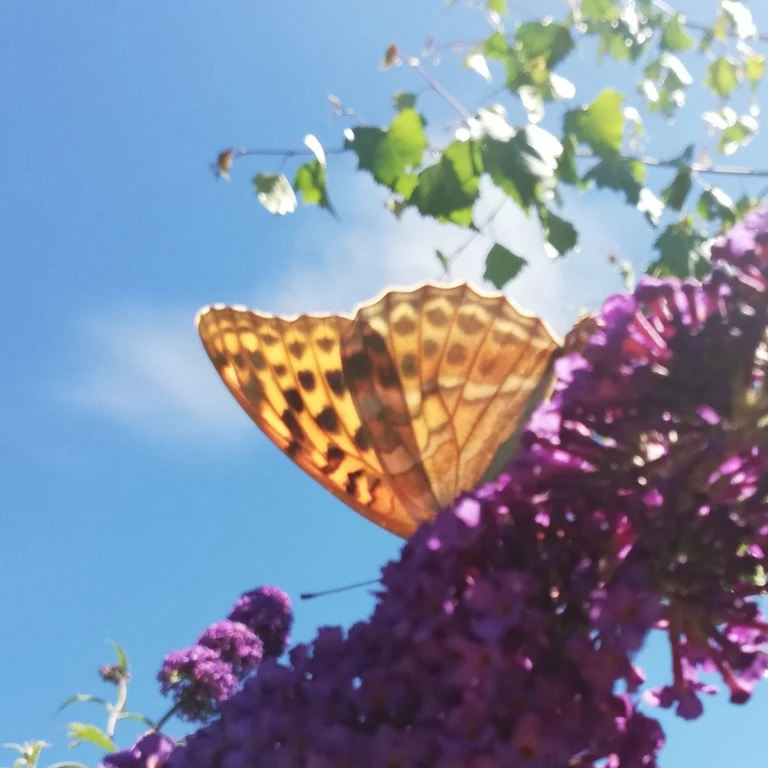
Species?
Argynnis paphia
